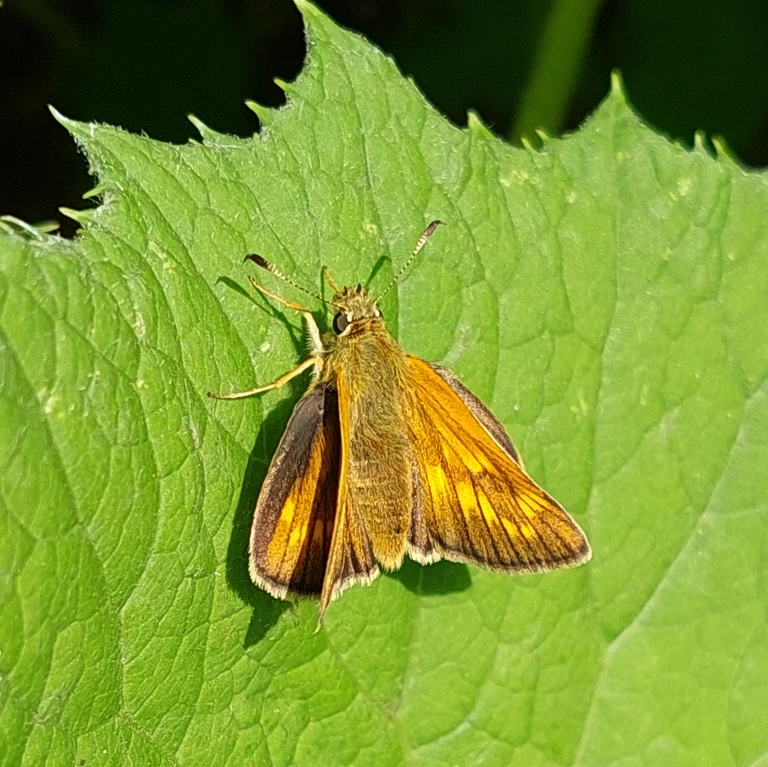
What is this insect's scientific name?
Ochlodes sylvanus (also Ochlodes venata)
